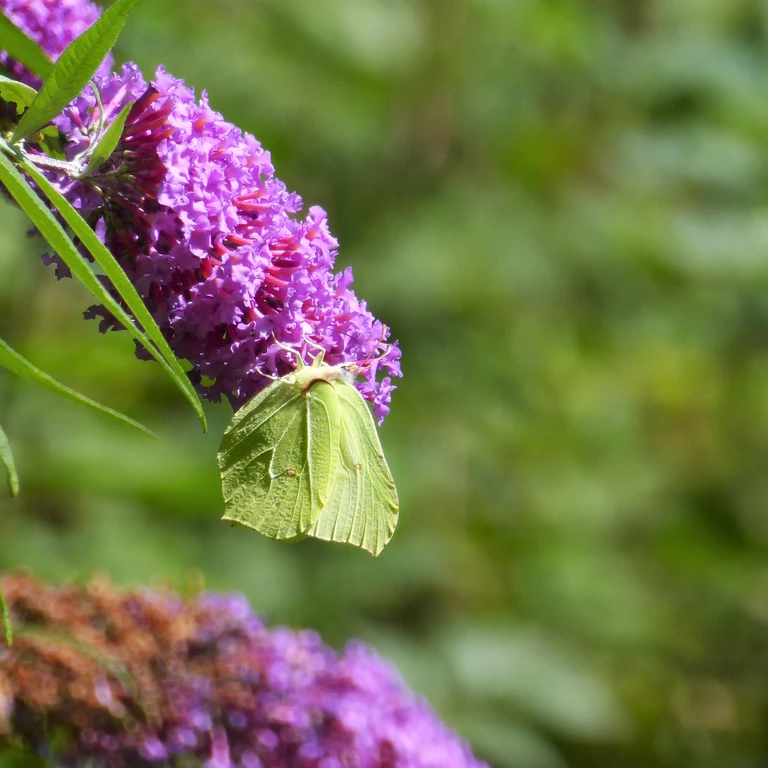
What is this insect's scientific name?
Gonepteryx rhamni
